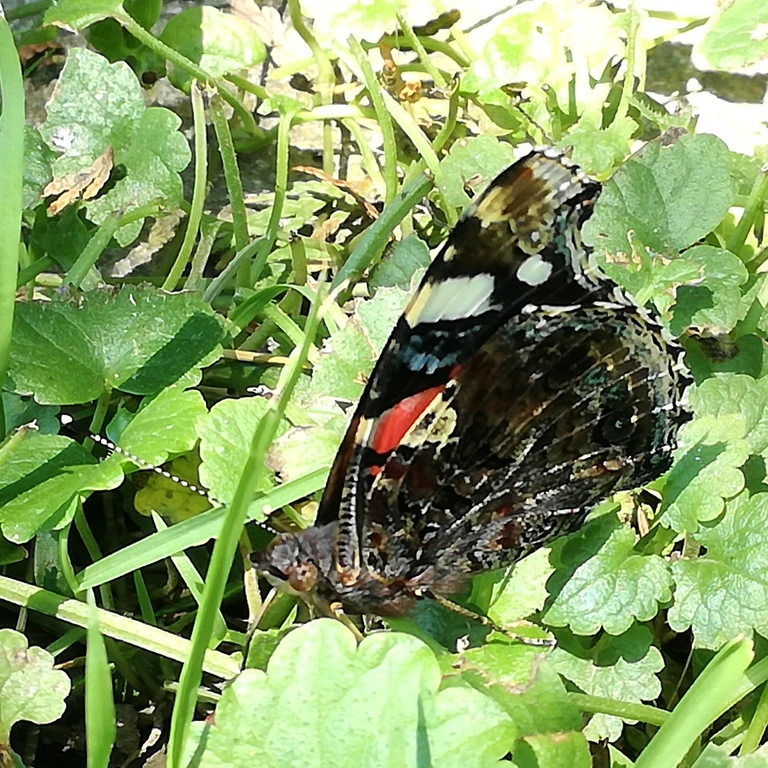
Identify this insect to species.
Vanessa atalanta
